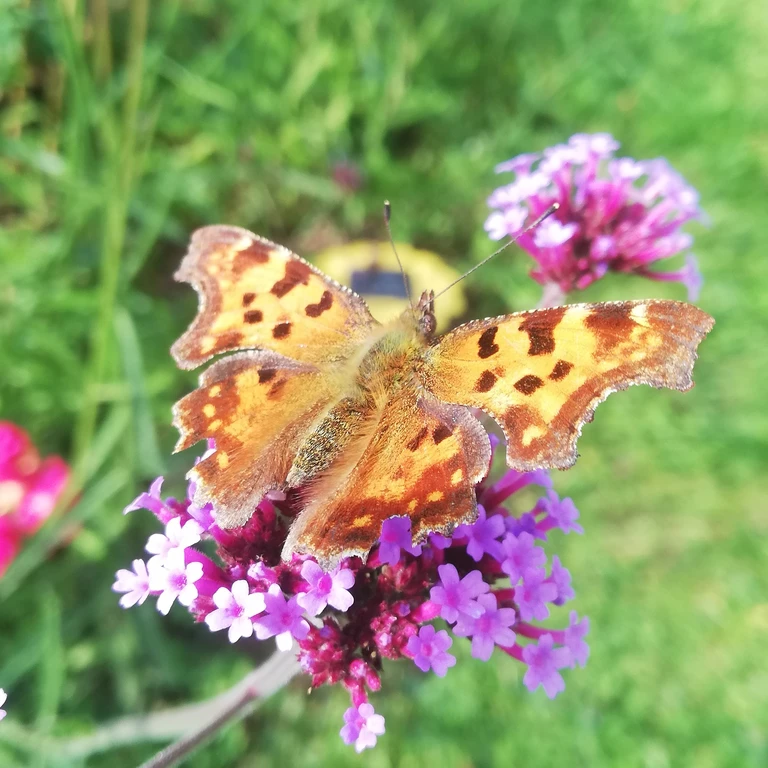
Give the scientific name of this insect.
Polygonia c-album
